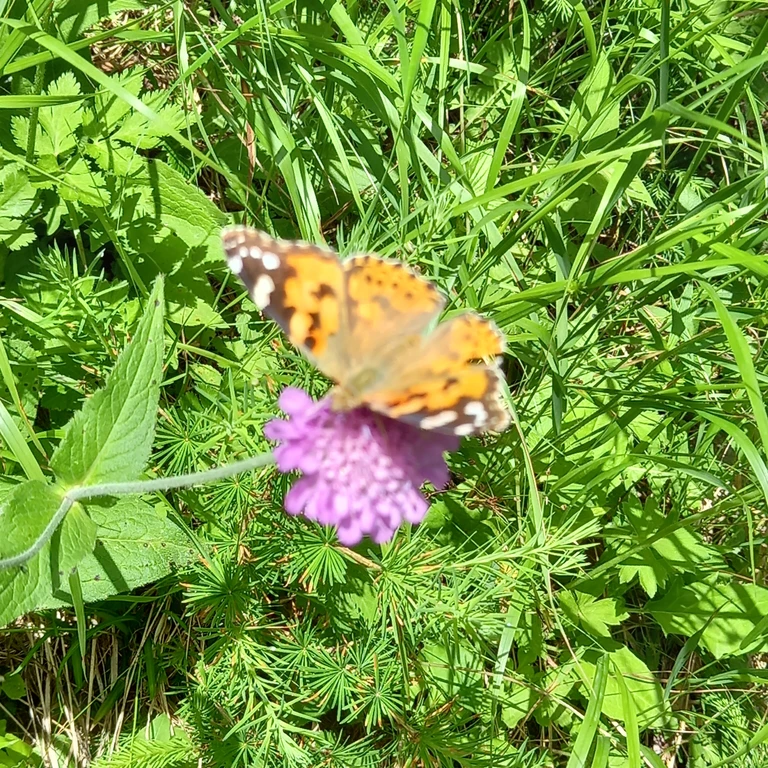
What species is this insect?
Vanessa cardui
